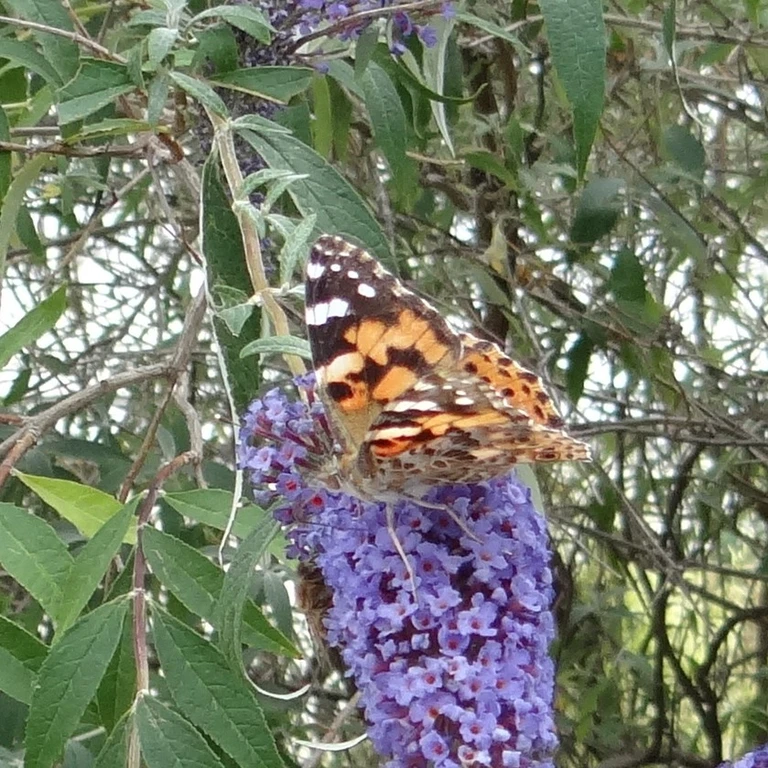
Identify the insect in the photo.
Vanessa cardui
